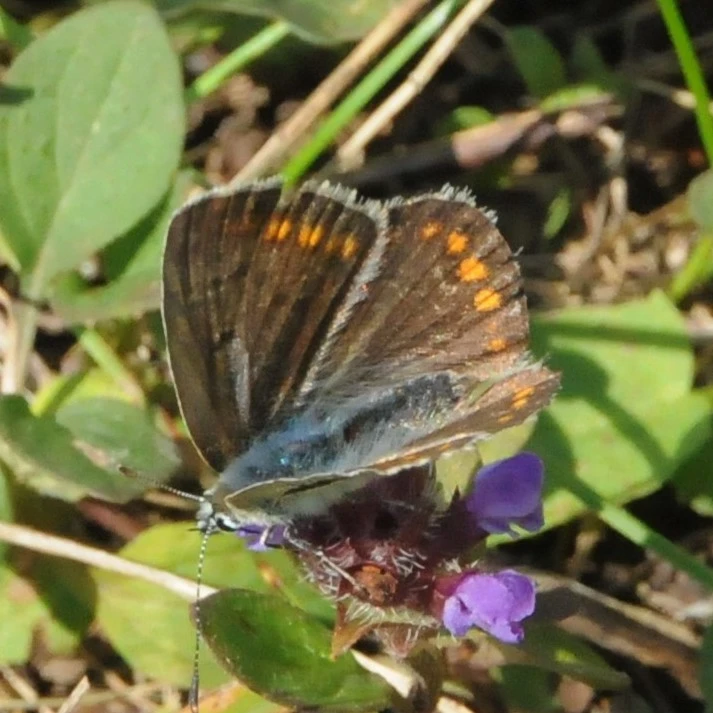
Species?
Polyommatus icarus
